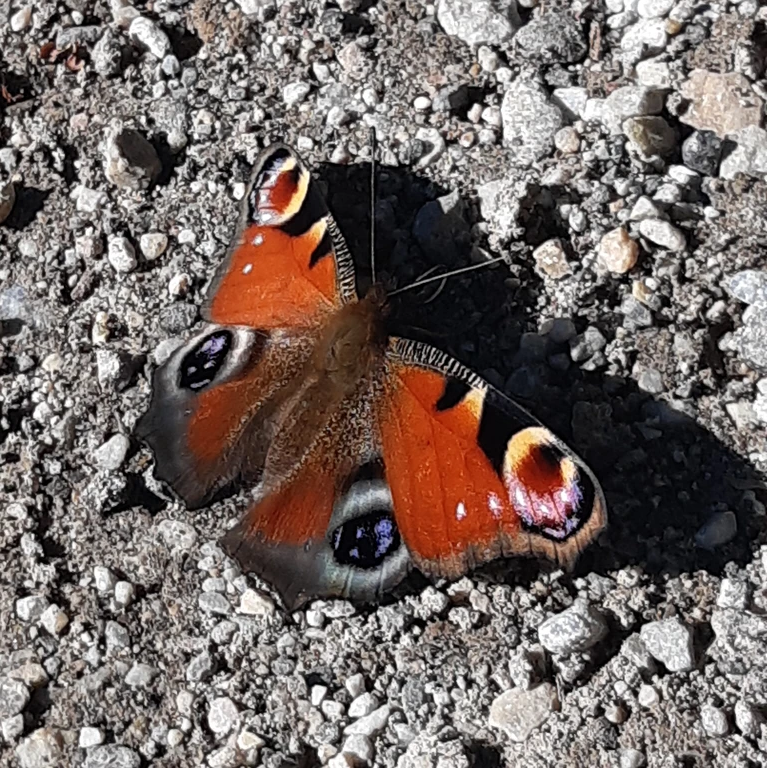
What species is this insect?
Aglais io
